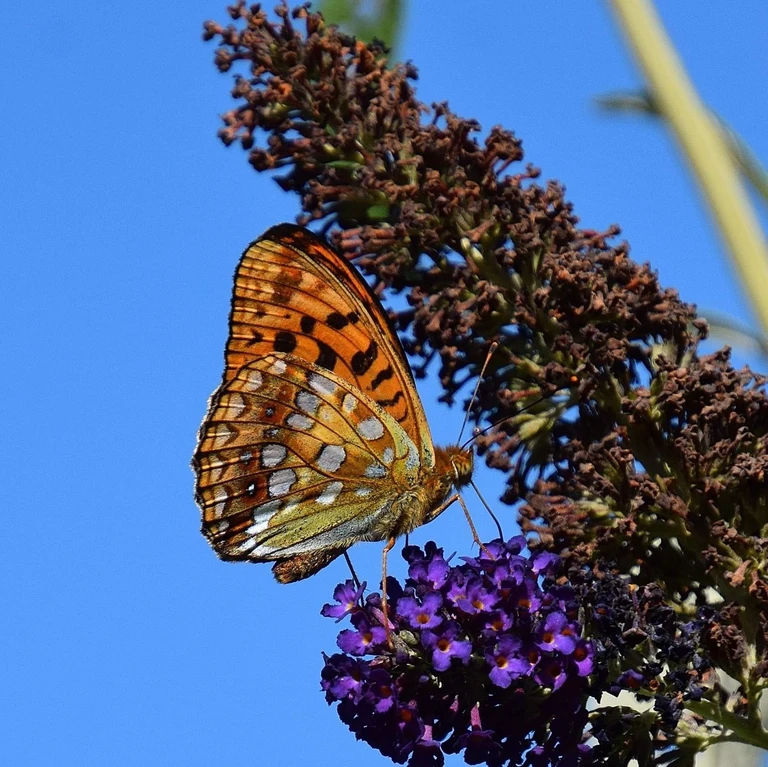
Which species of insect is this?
Fabriciana adippe
